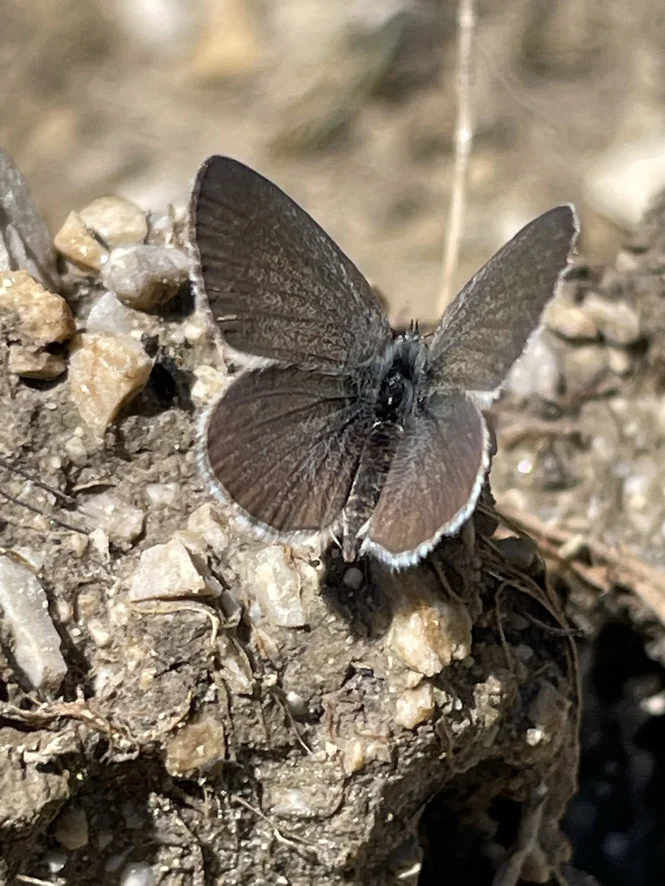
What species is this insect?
Cupido minimus
